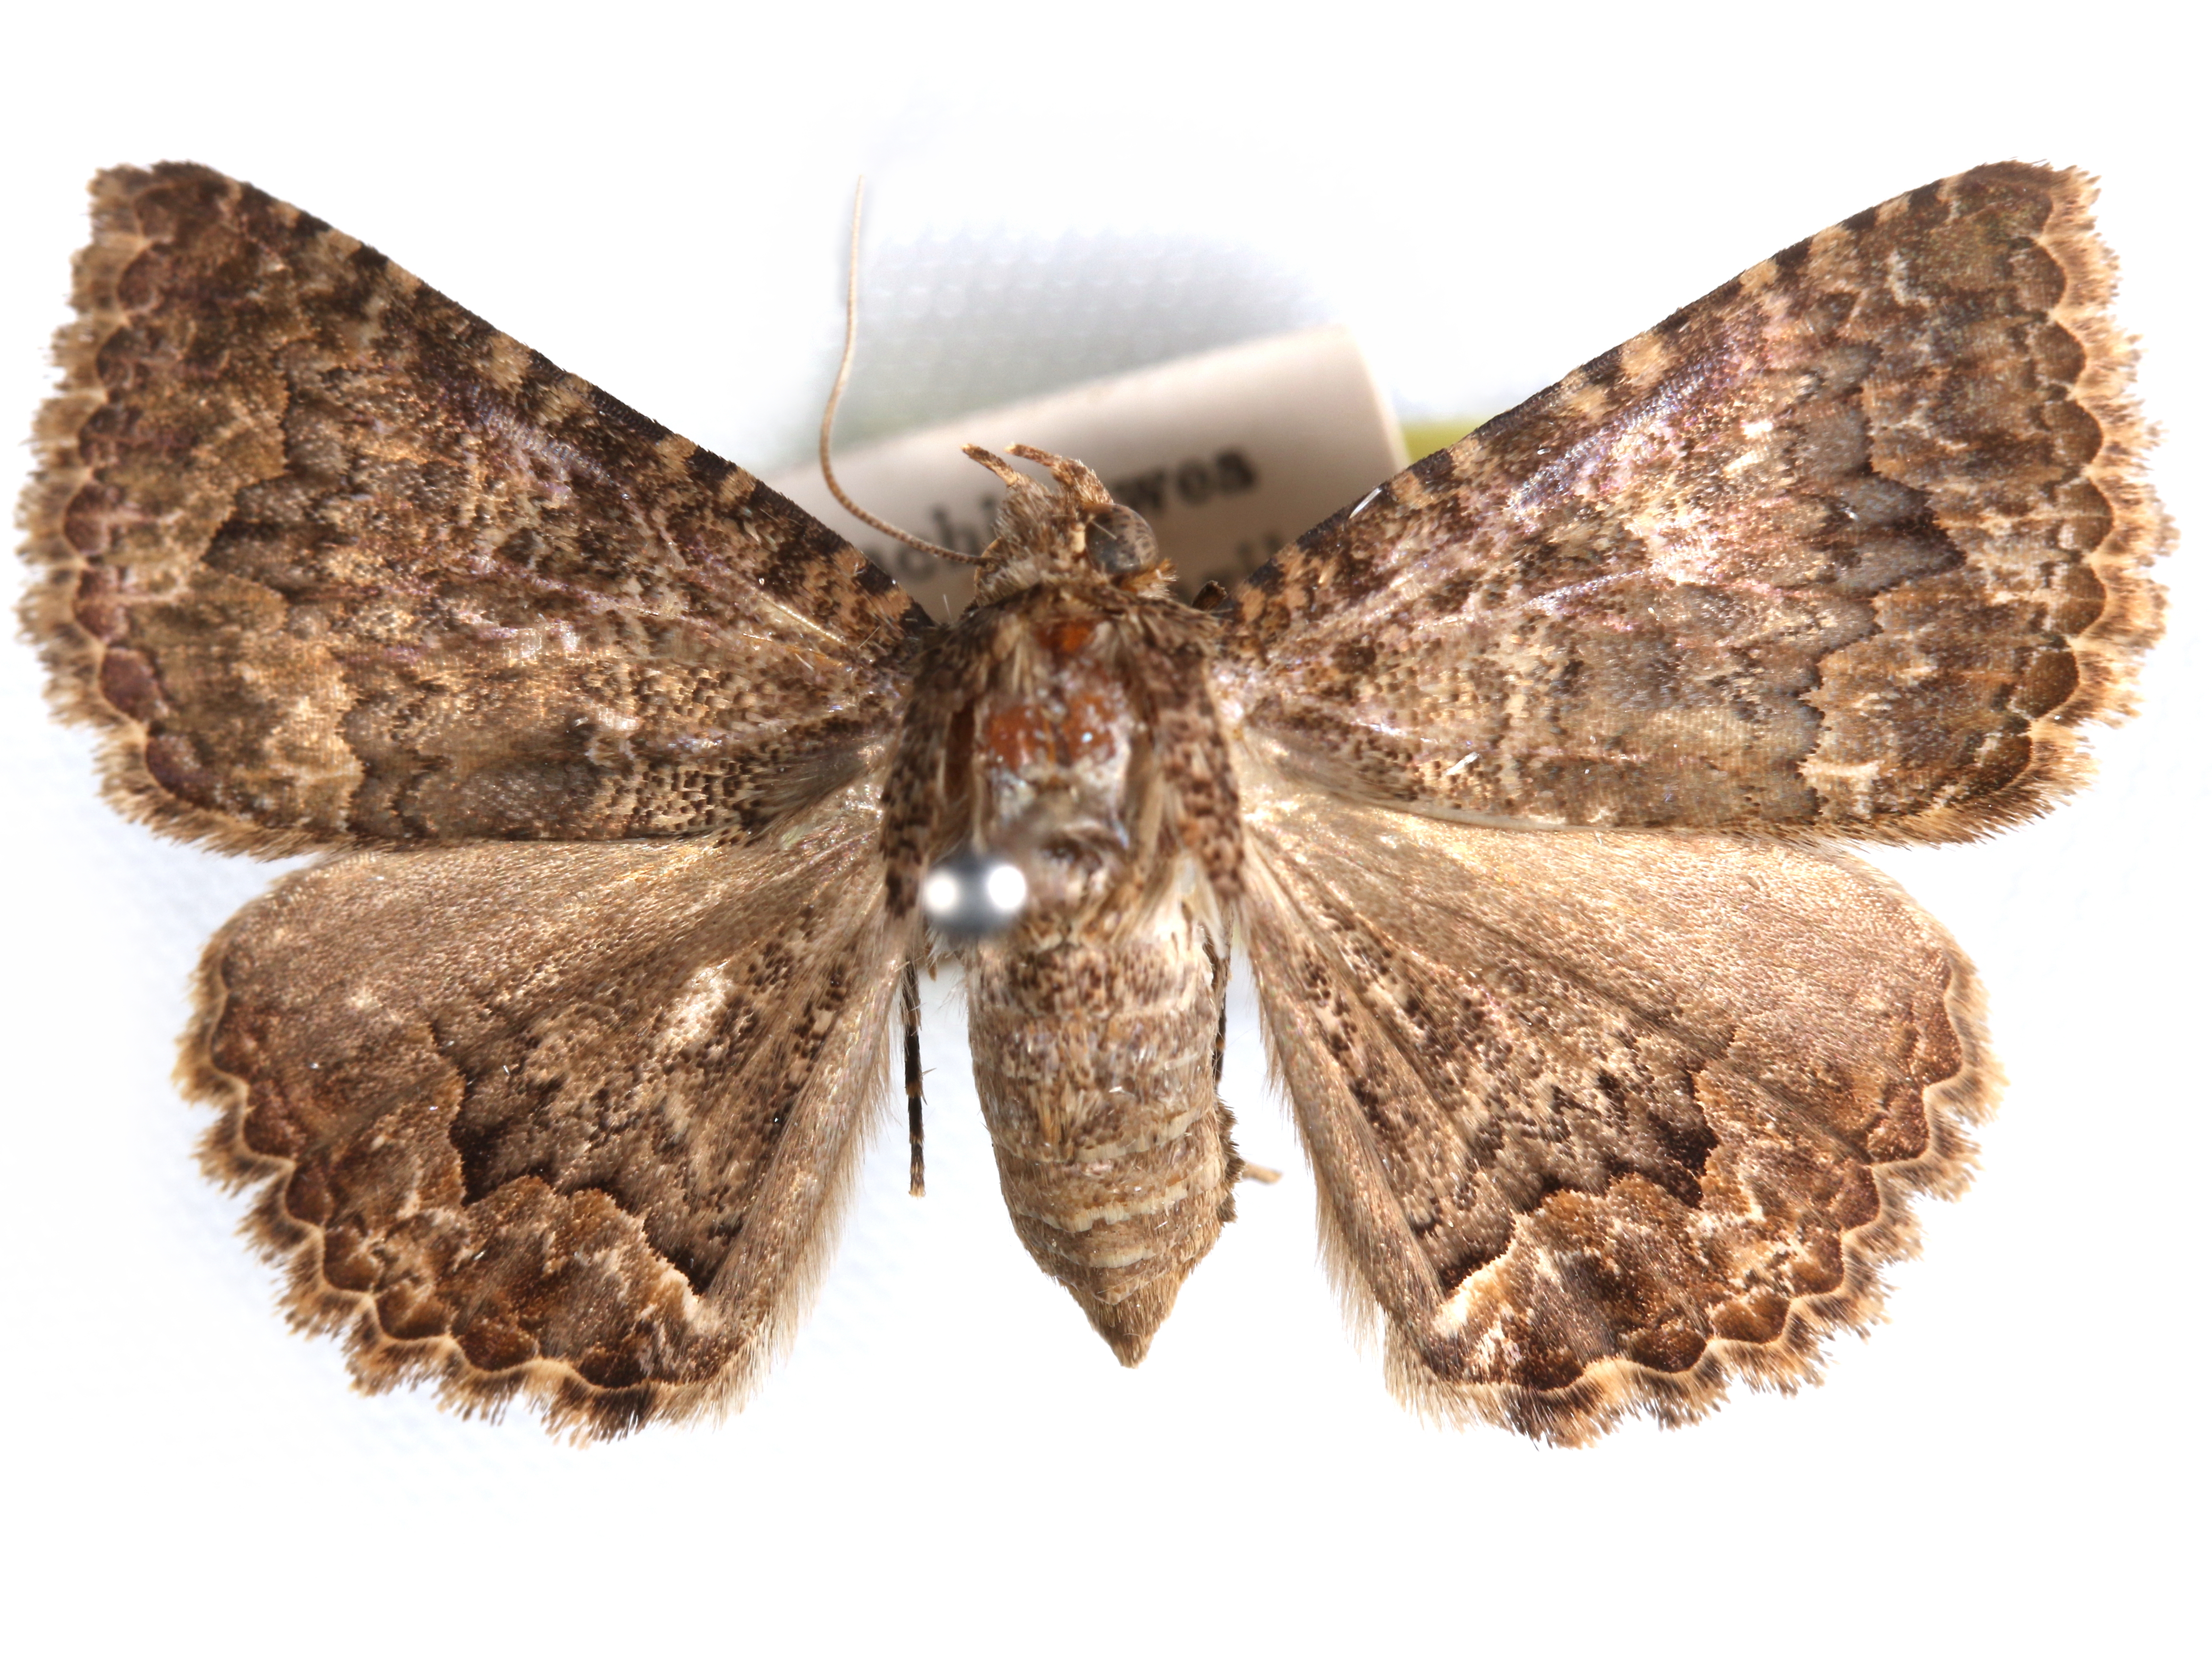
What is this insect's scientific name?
Taveta eucosmia
